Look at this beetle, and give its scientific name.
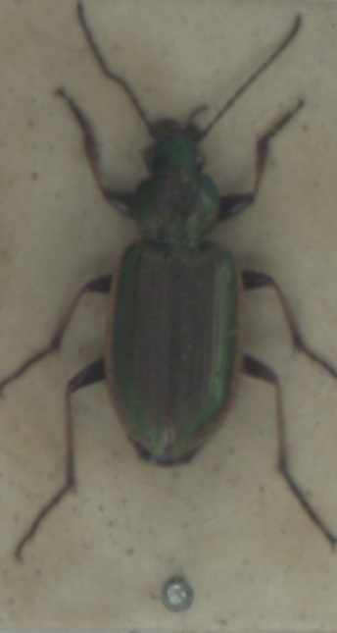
Agonum marginatum
